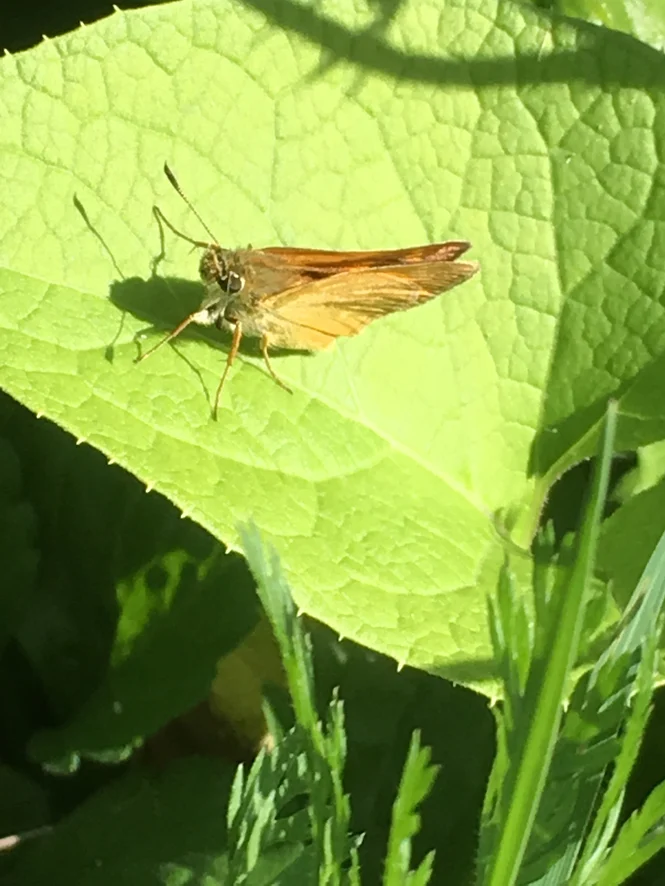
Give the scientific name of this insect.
Ochlodes sylvanus (also Ochlodes venata)
